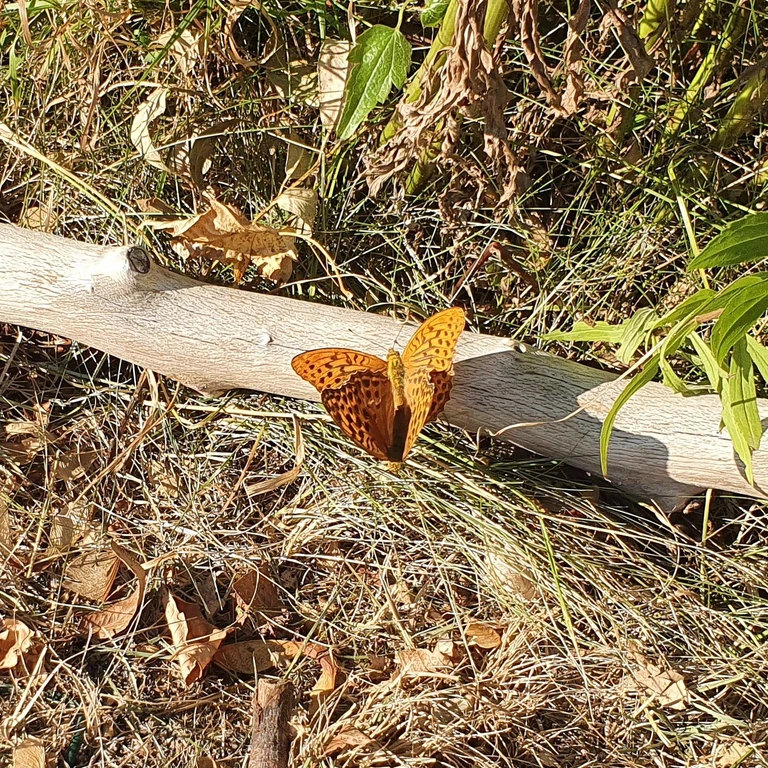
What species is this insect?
Argynnis paphia
